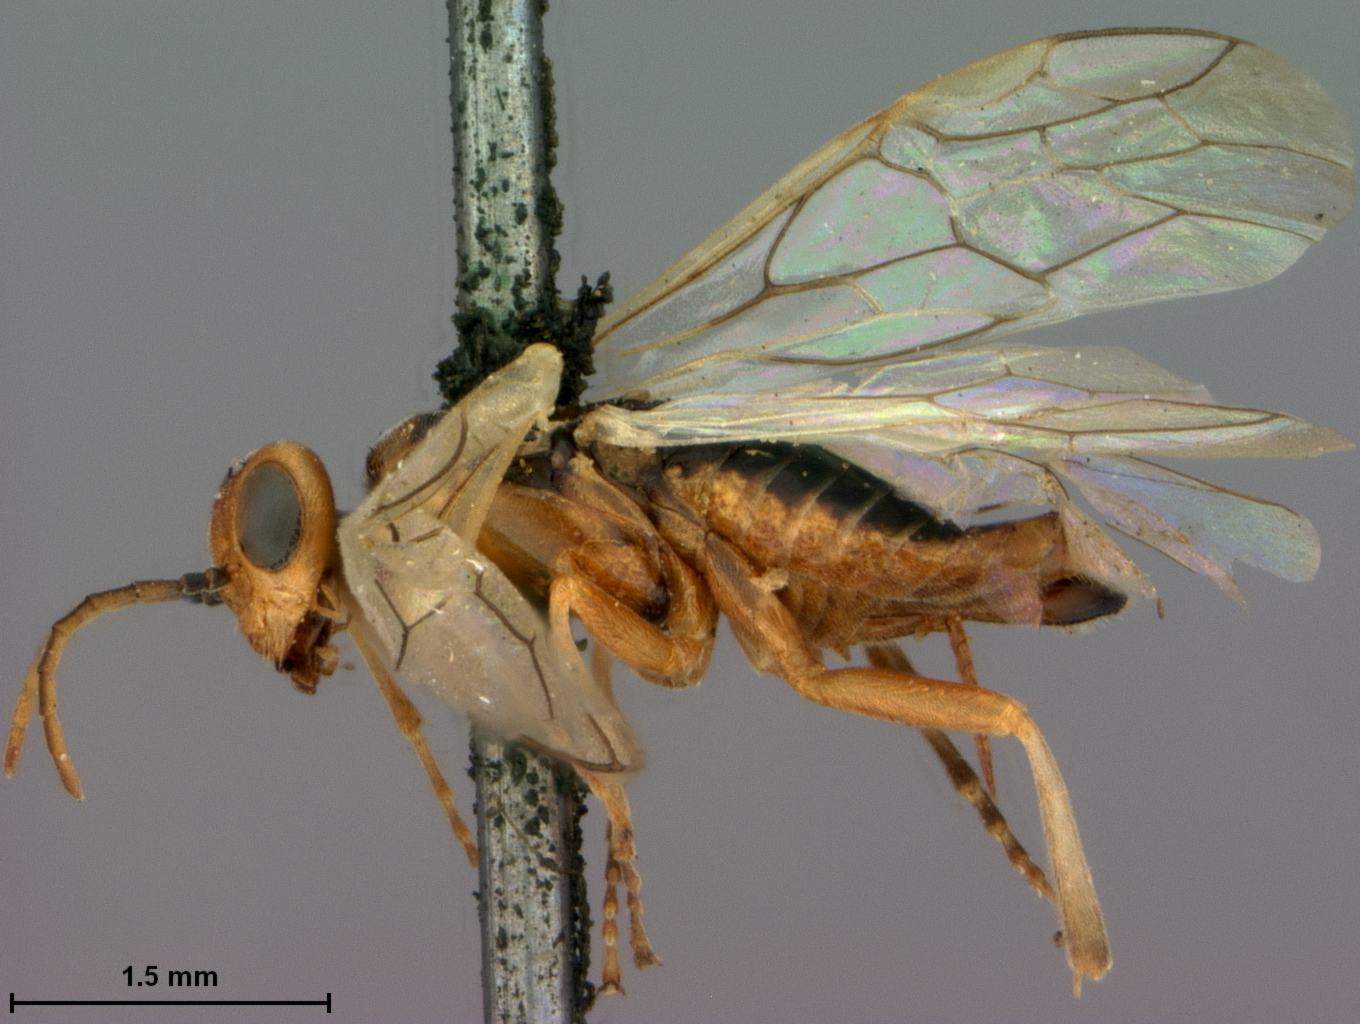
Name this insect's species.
Hoplocampa occidentalis
